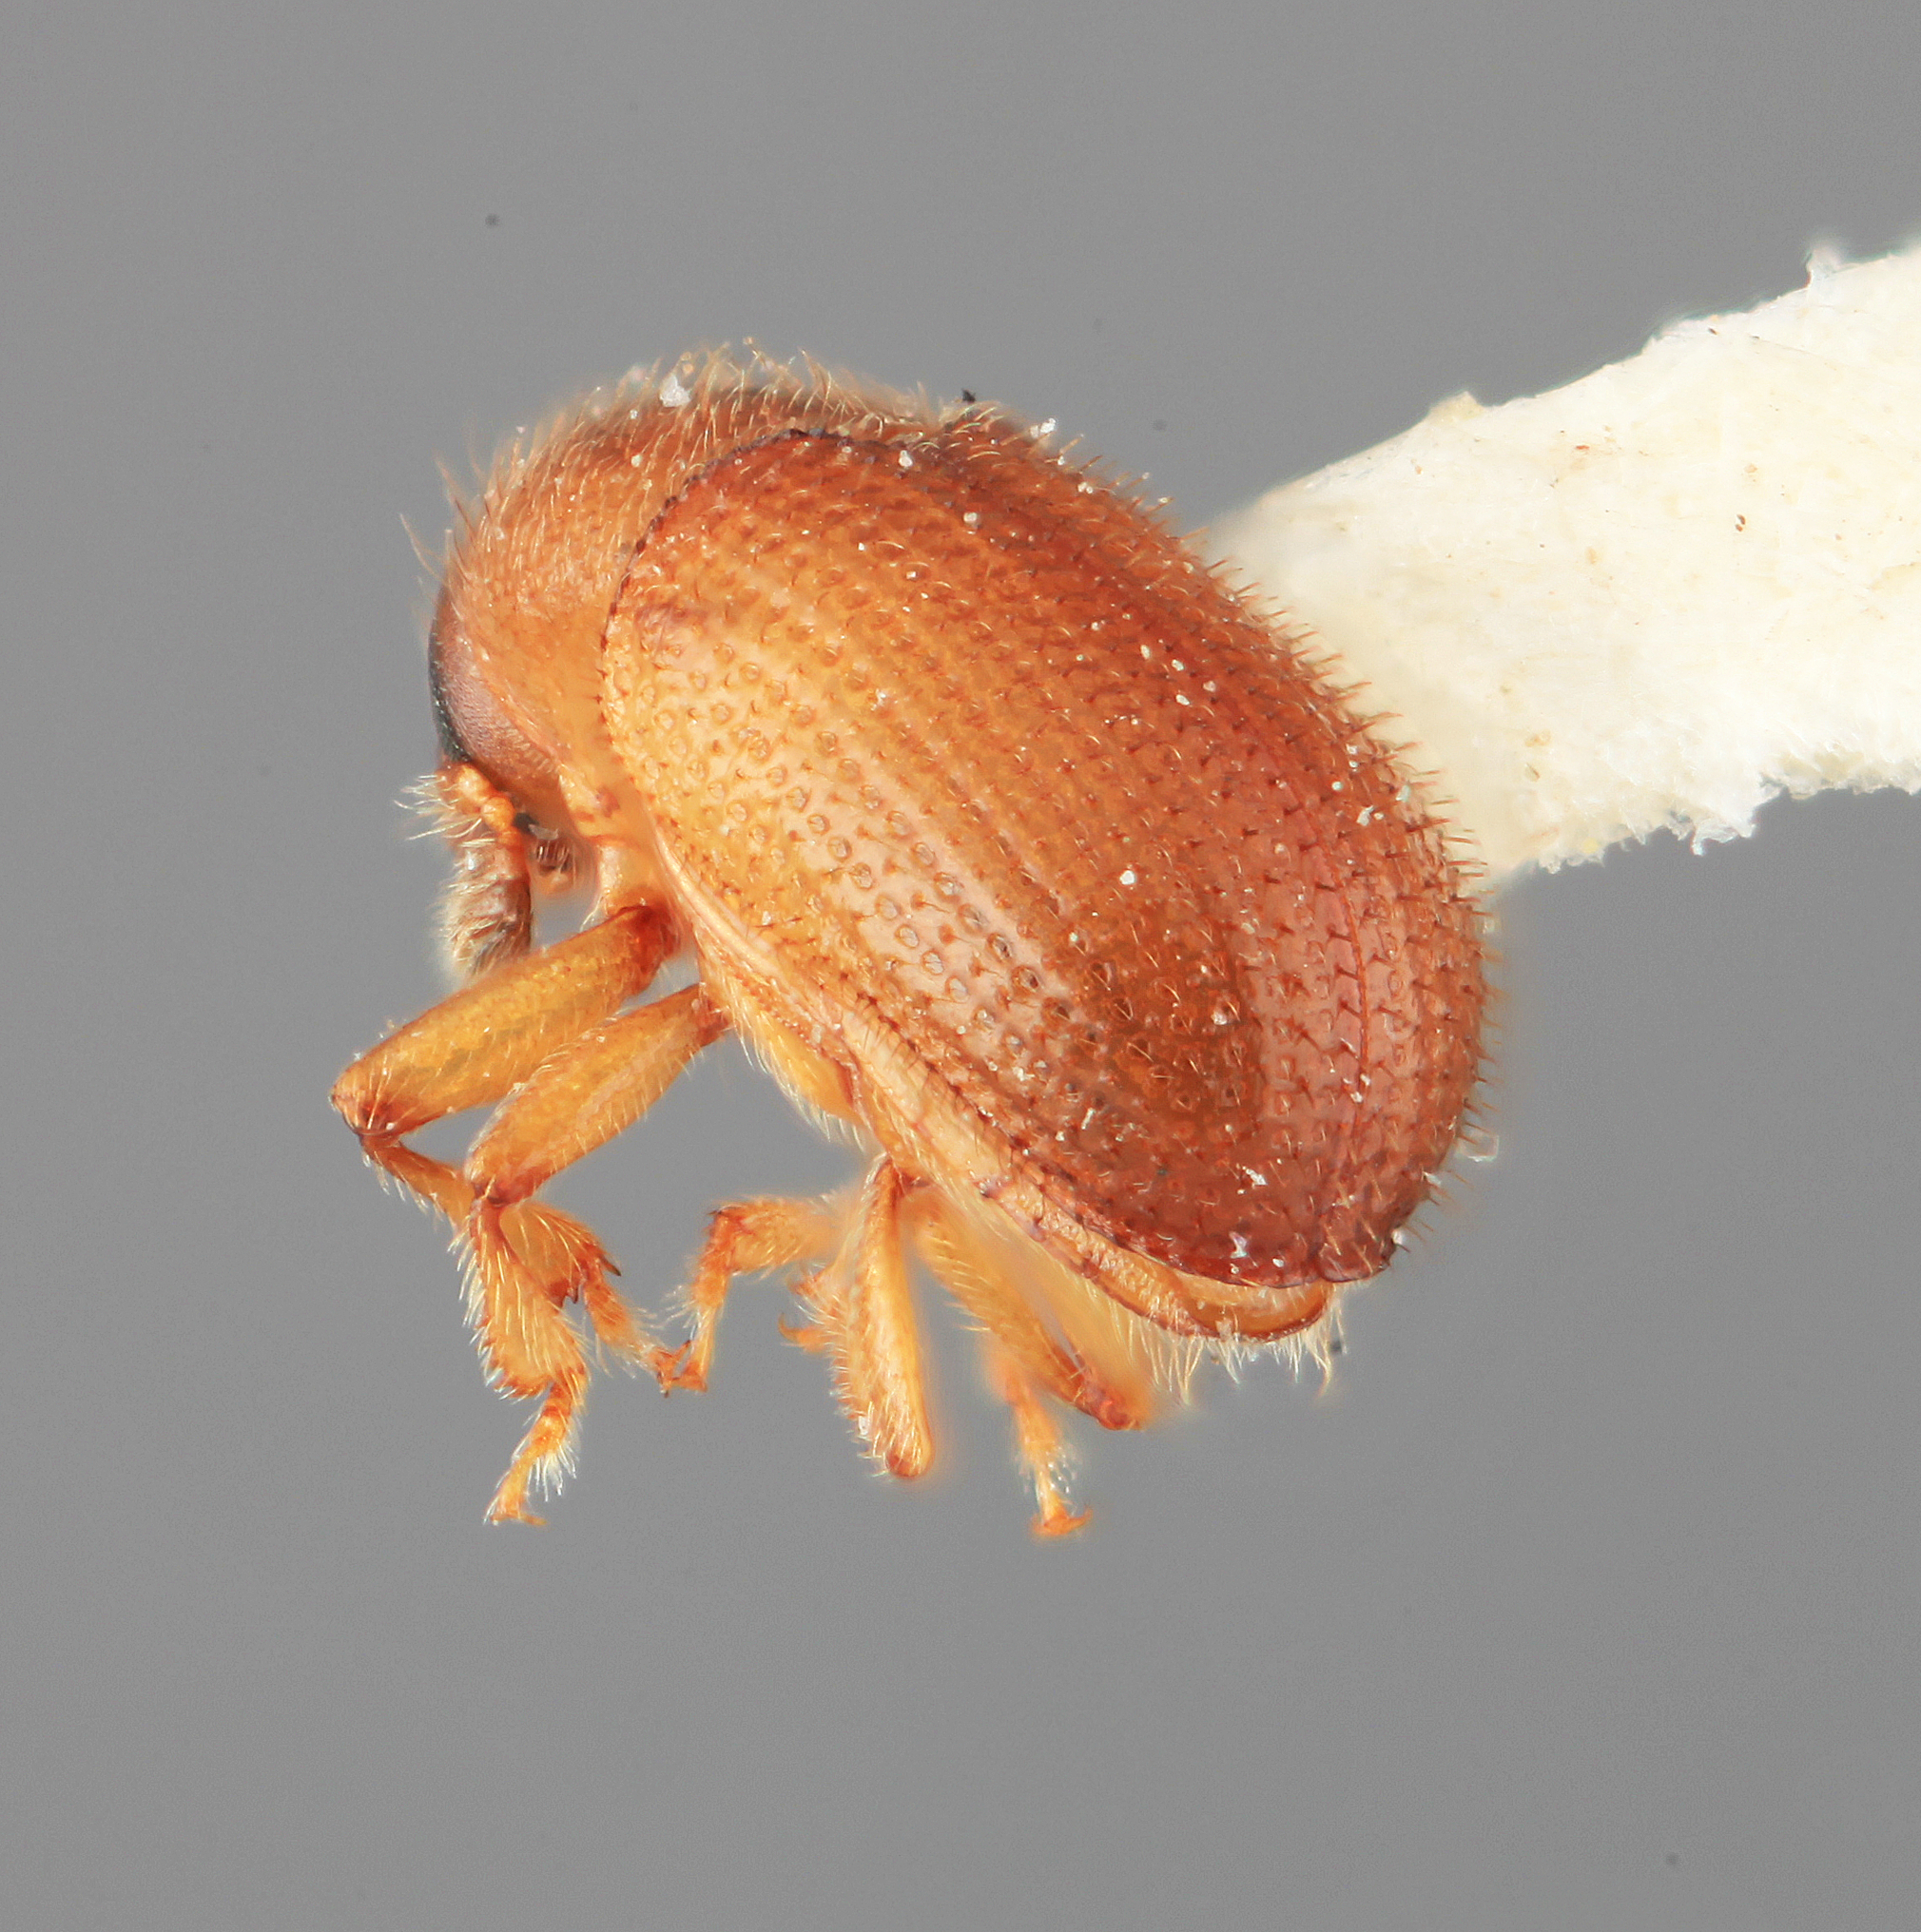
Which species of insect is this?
Phloeotribus simplicidens
